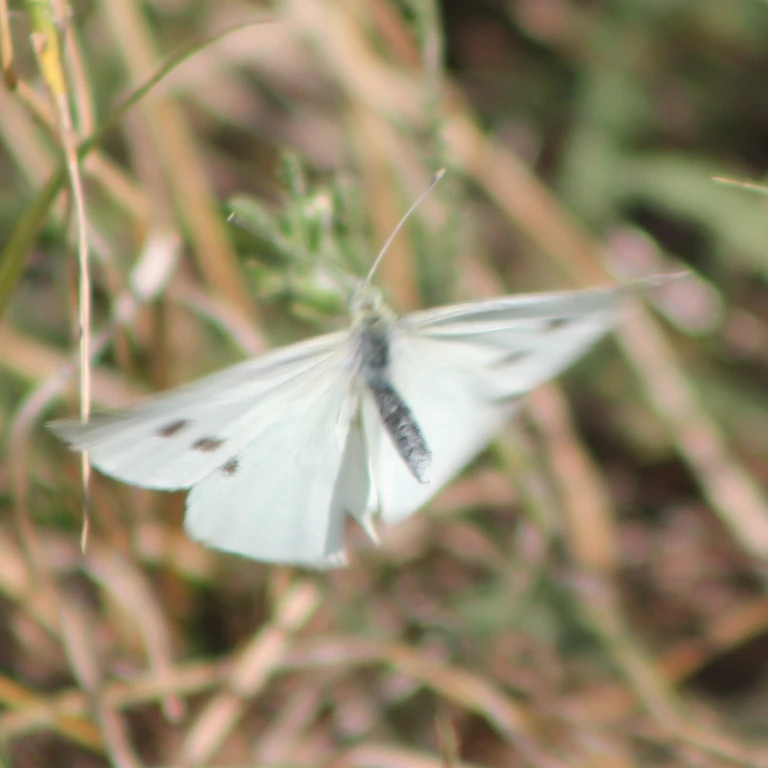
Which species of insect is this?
Pieris rapae
